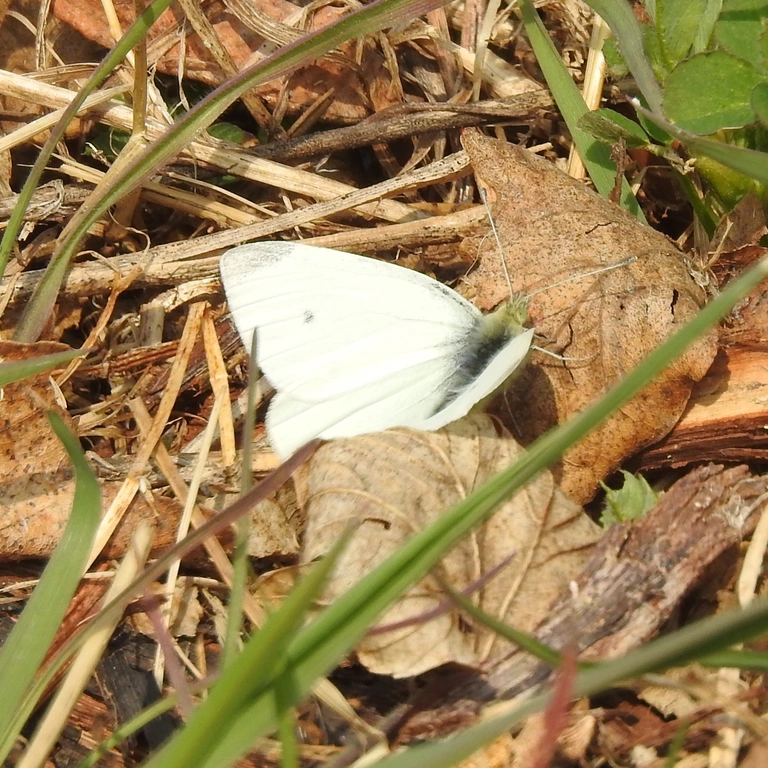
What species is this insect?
Pieris rapae
